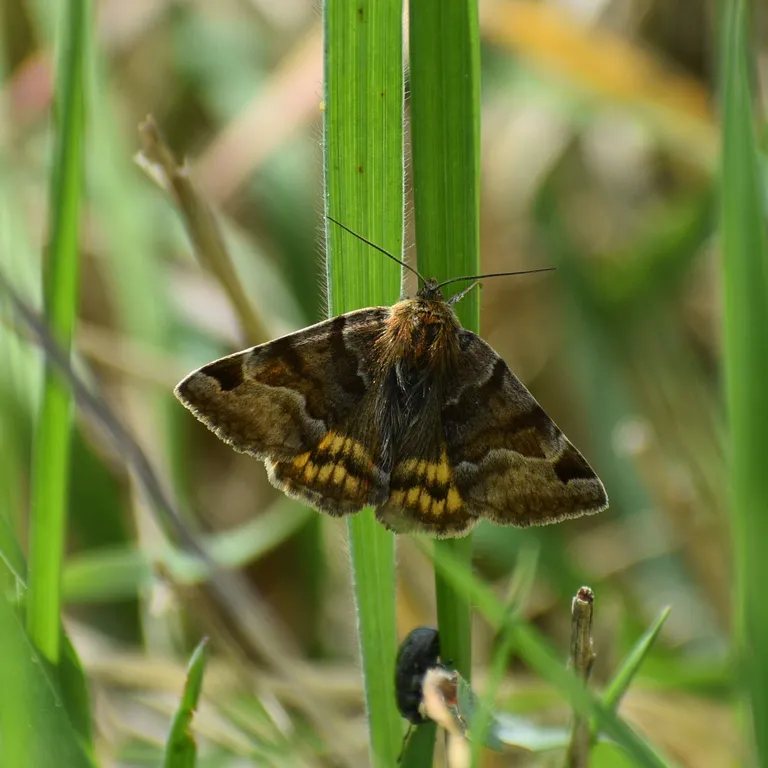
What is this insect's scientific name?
Euclidia glyphica
